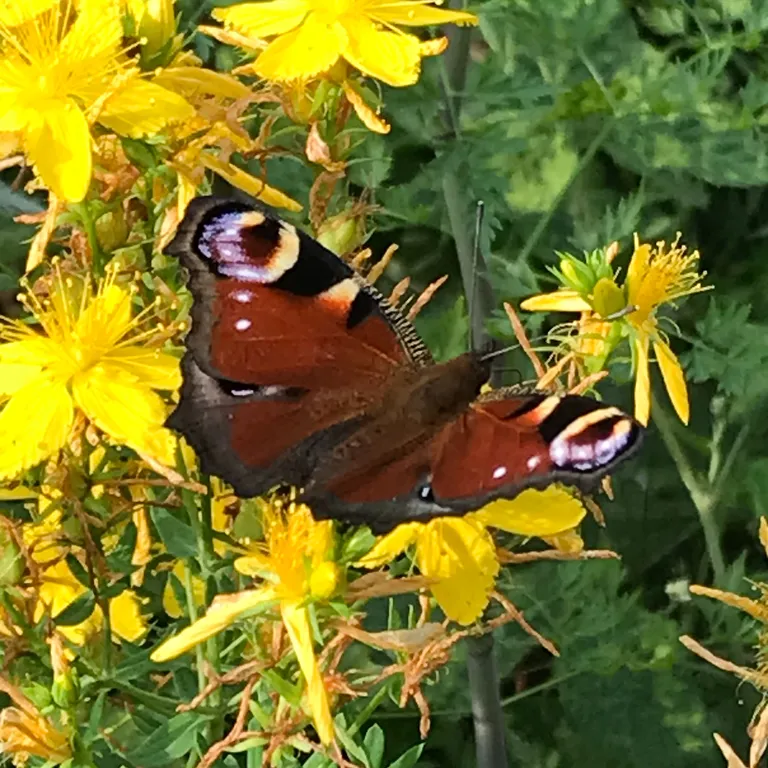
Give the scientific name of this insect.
Aglais io
